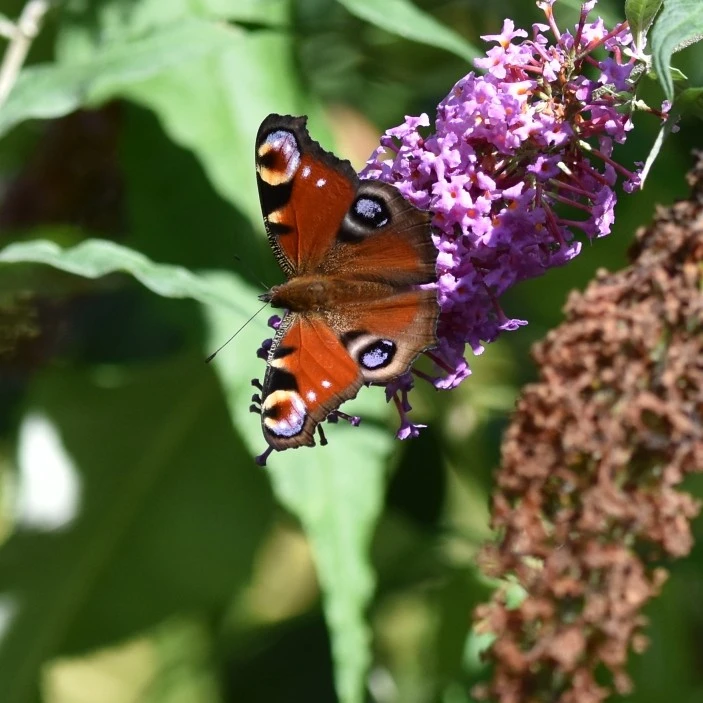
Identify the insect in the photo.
Aglais io
